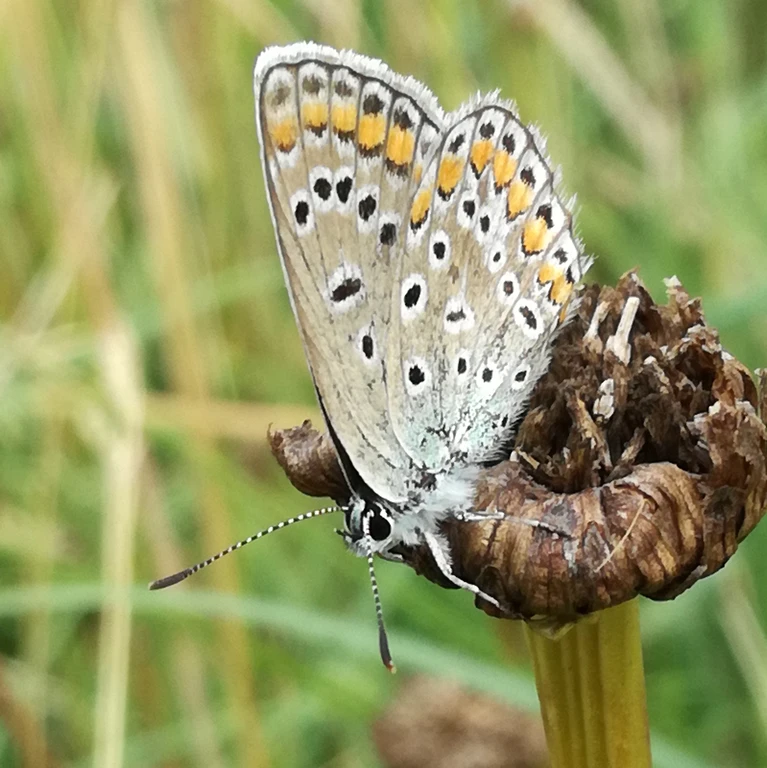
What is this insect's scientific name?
Polyommatus icarus
